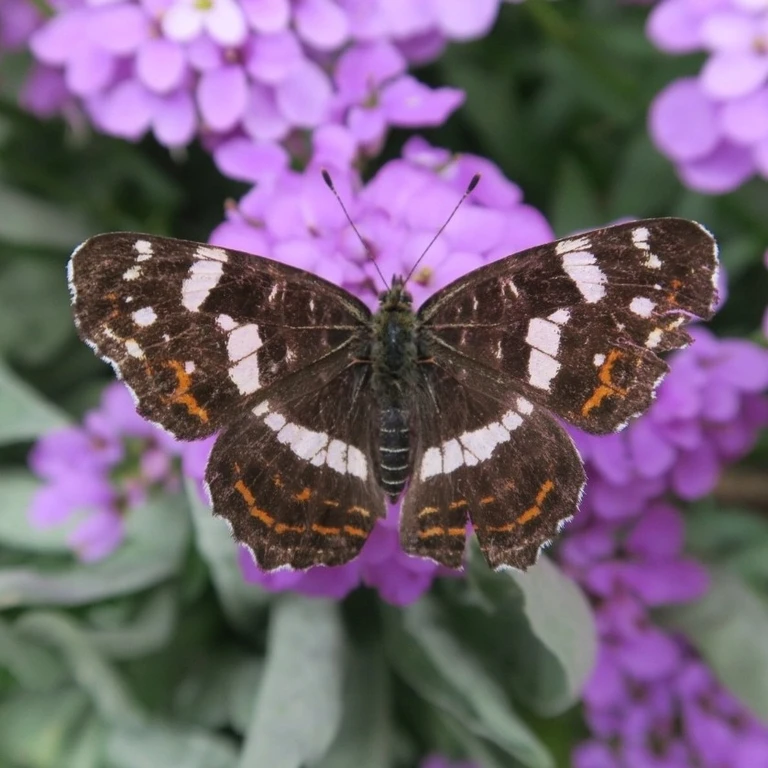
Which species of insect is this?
Araschnia levana
